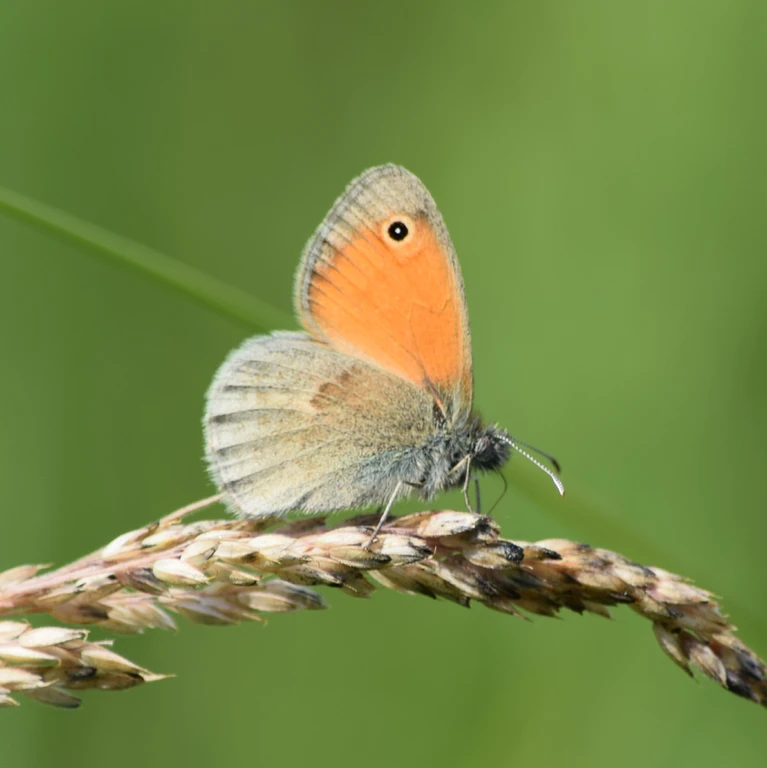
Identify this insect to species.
Coenonympha pamphilus
